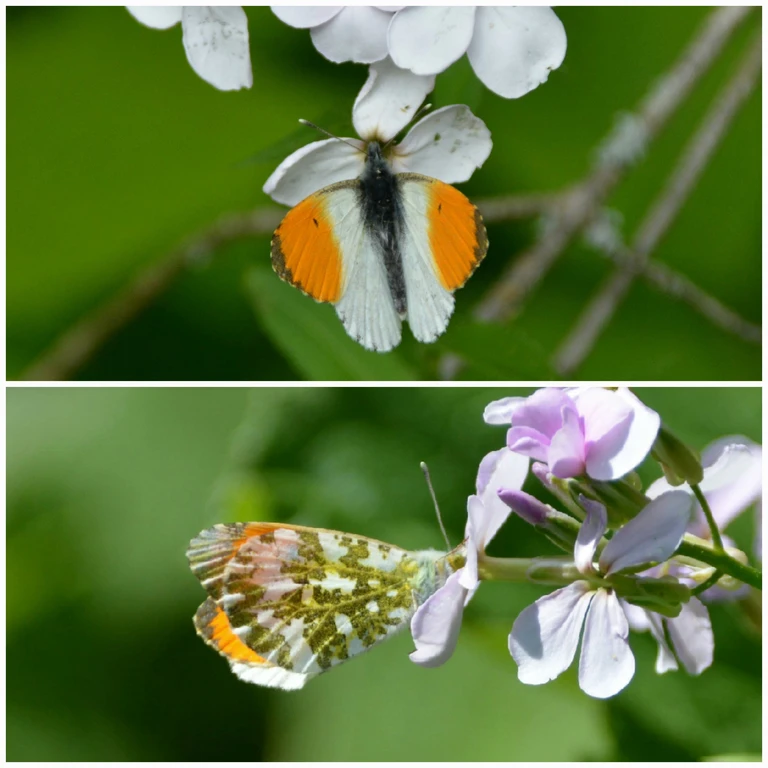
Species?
Anthocharis cardamines
